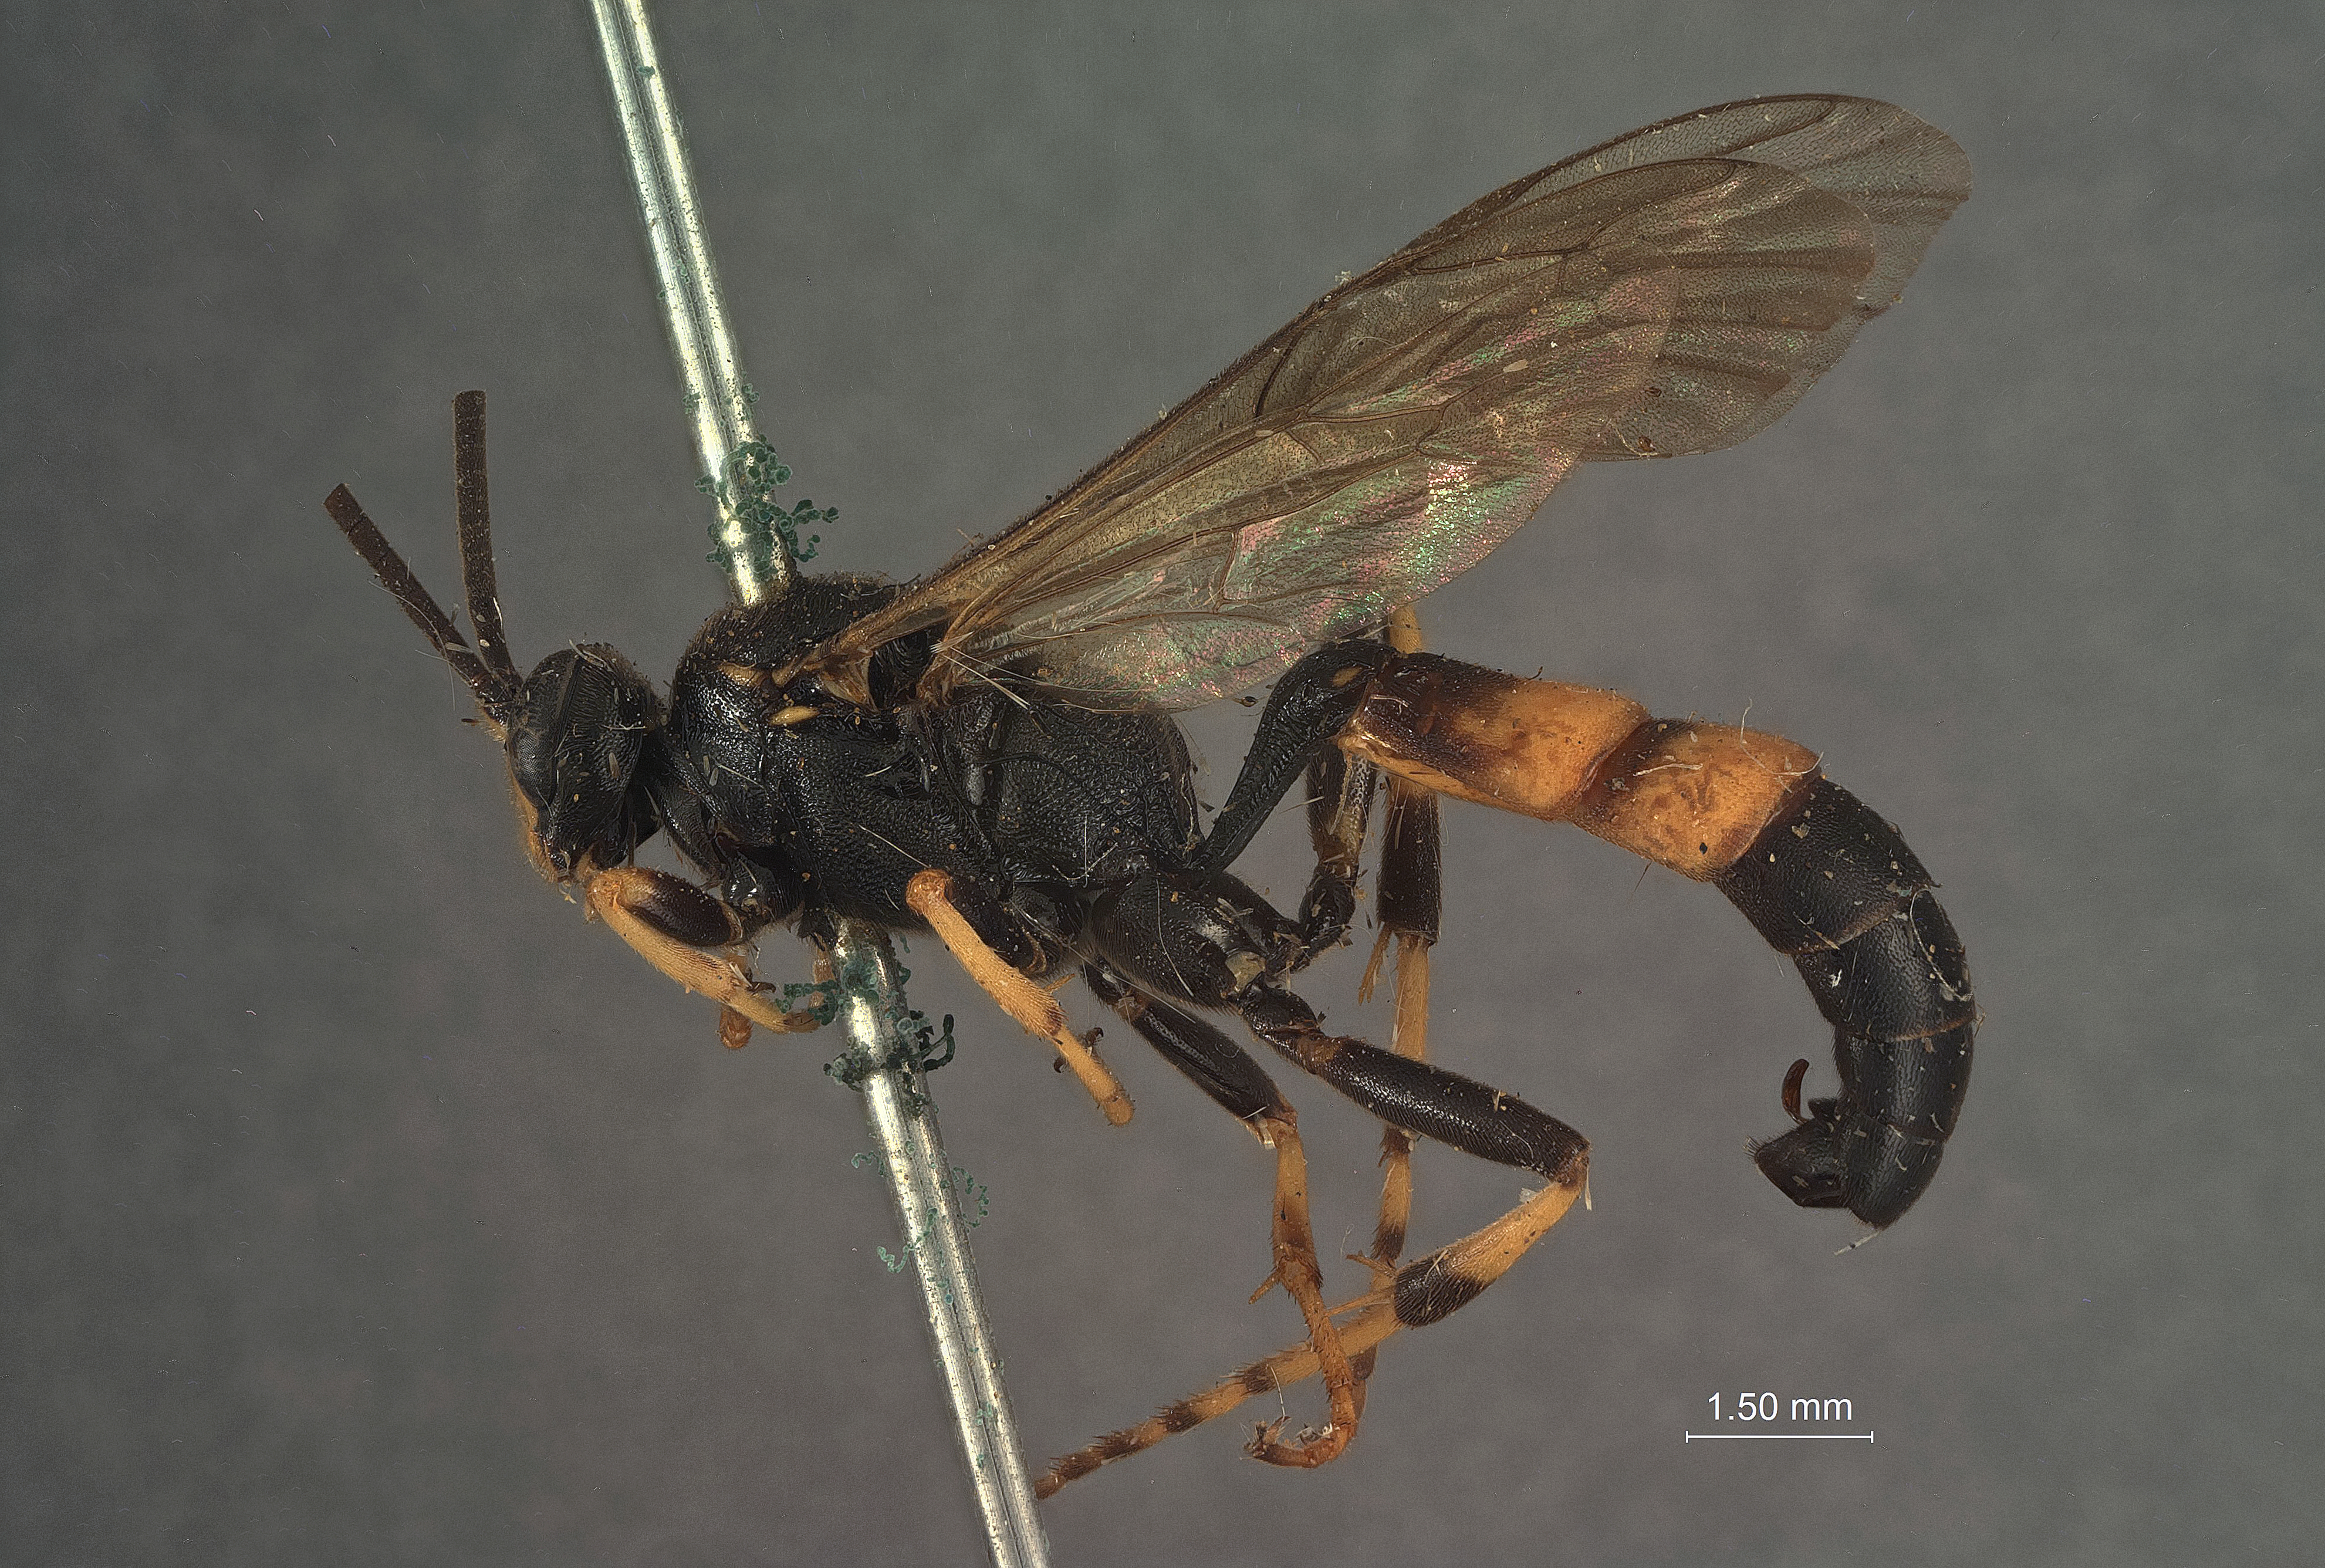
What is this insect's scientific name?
Ichneumon kodiakensis
